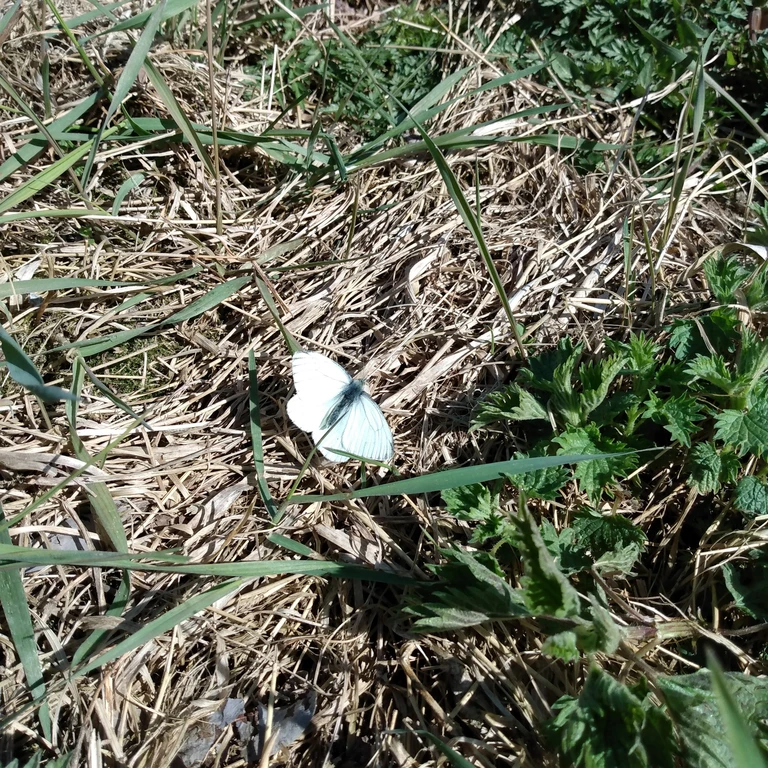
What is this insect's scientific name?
Pieris napi
